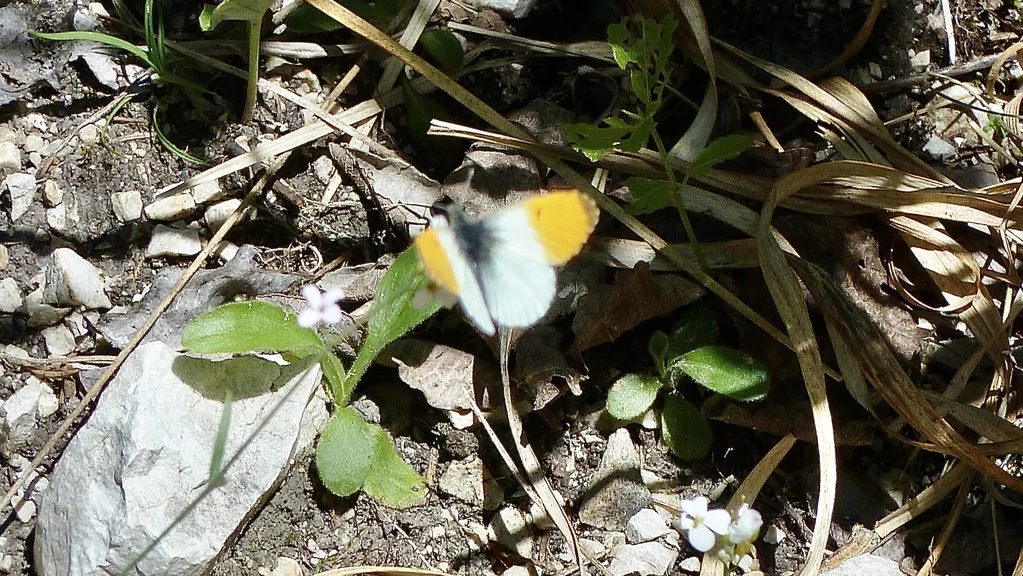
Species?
Anthocharis cardamines
